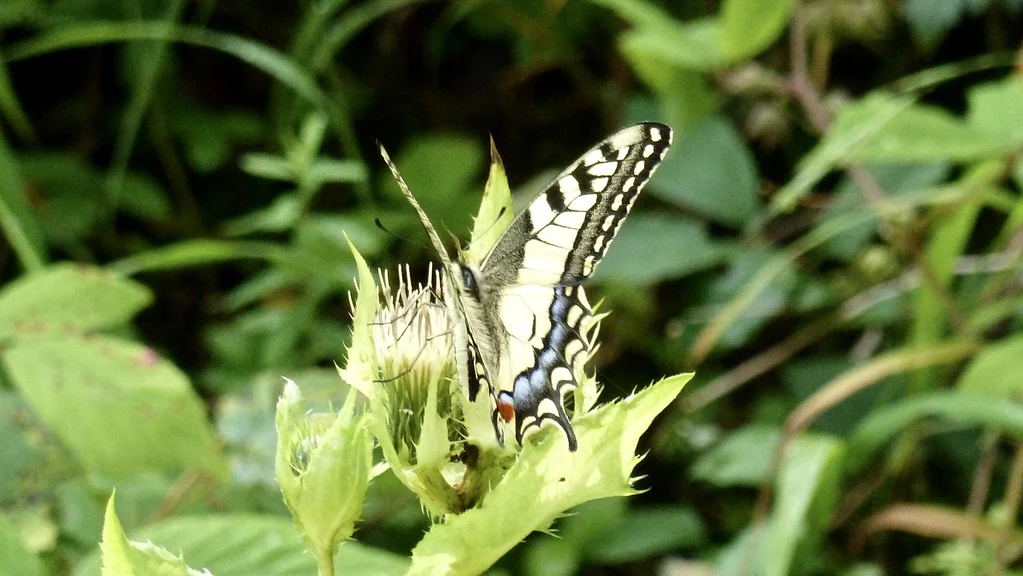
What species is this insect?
Papilio machaon
